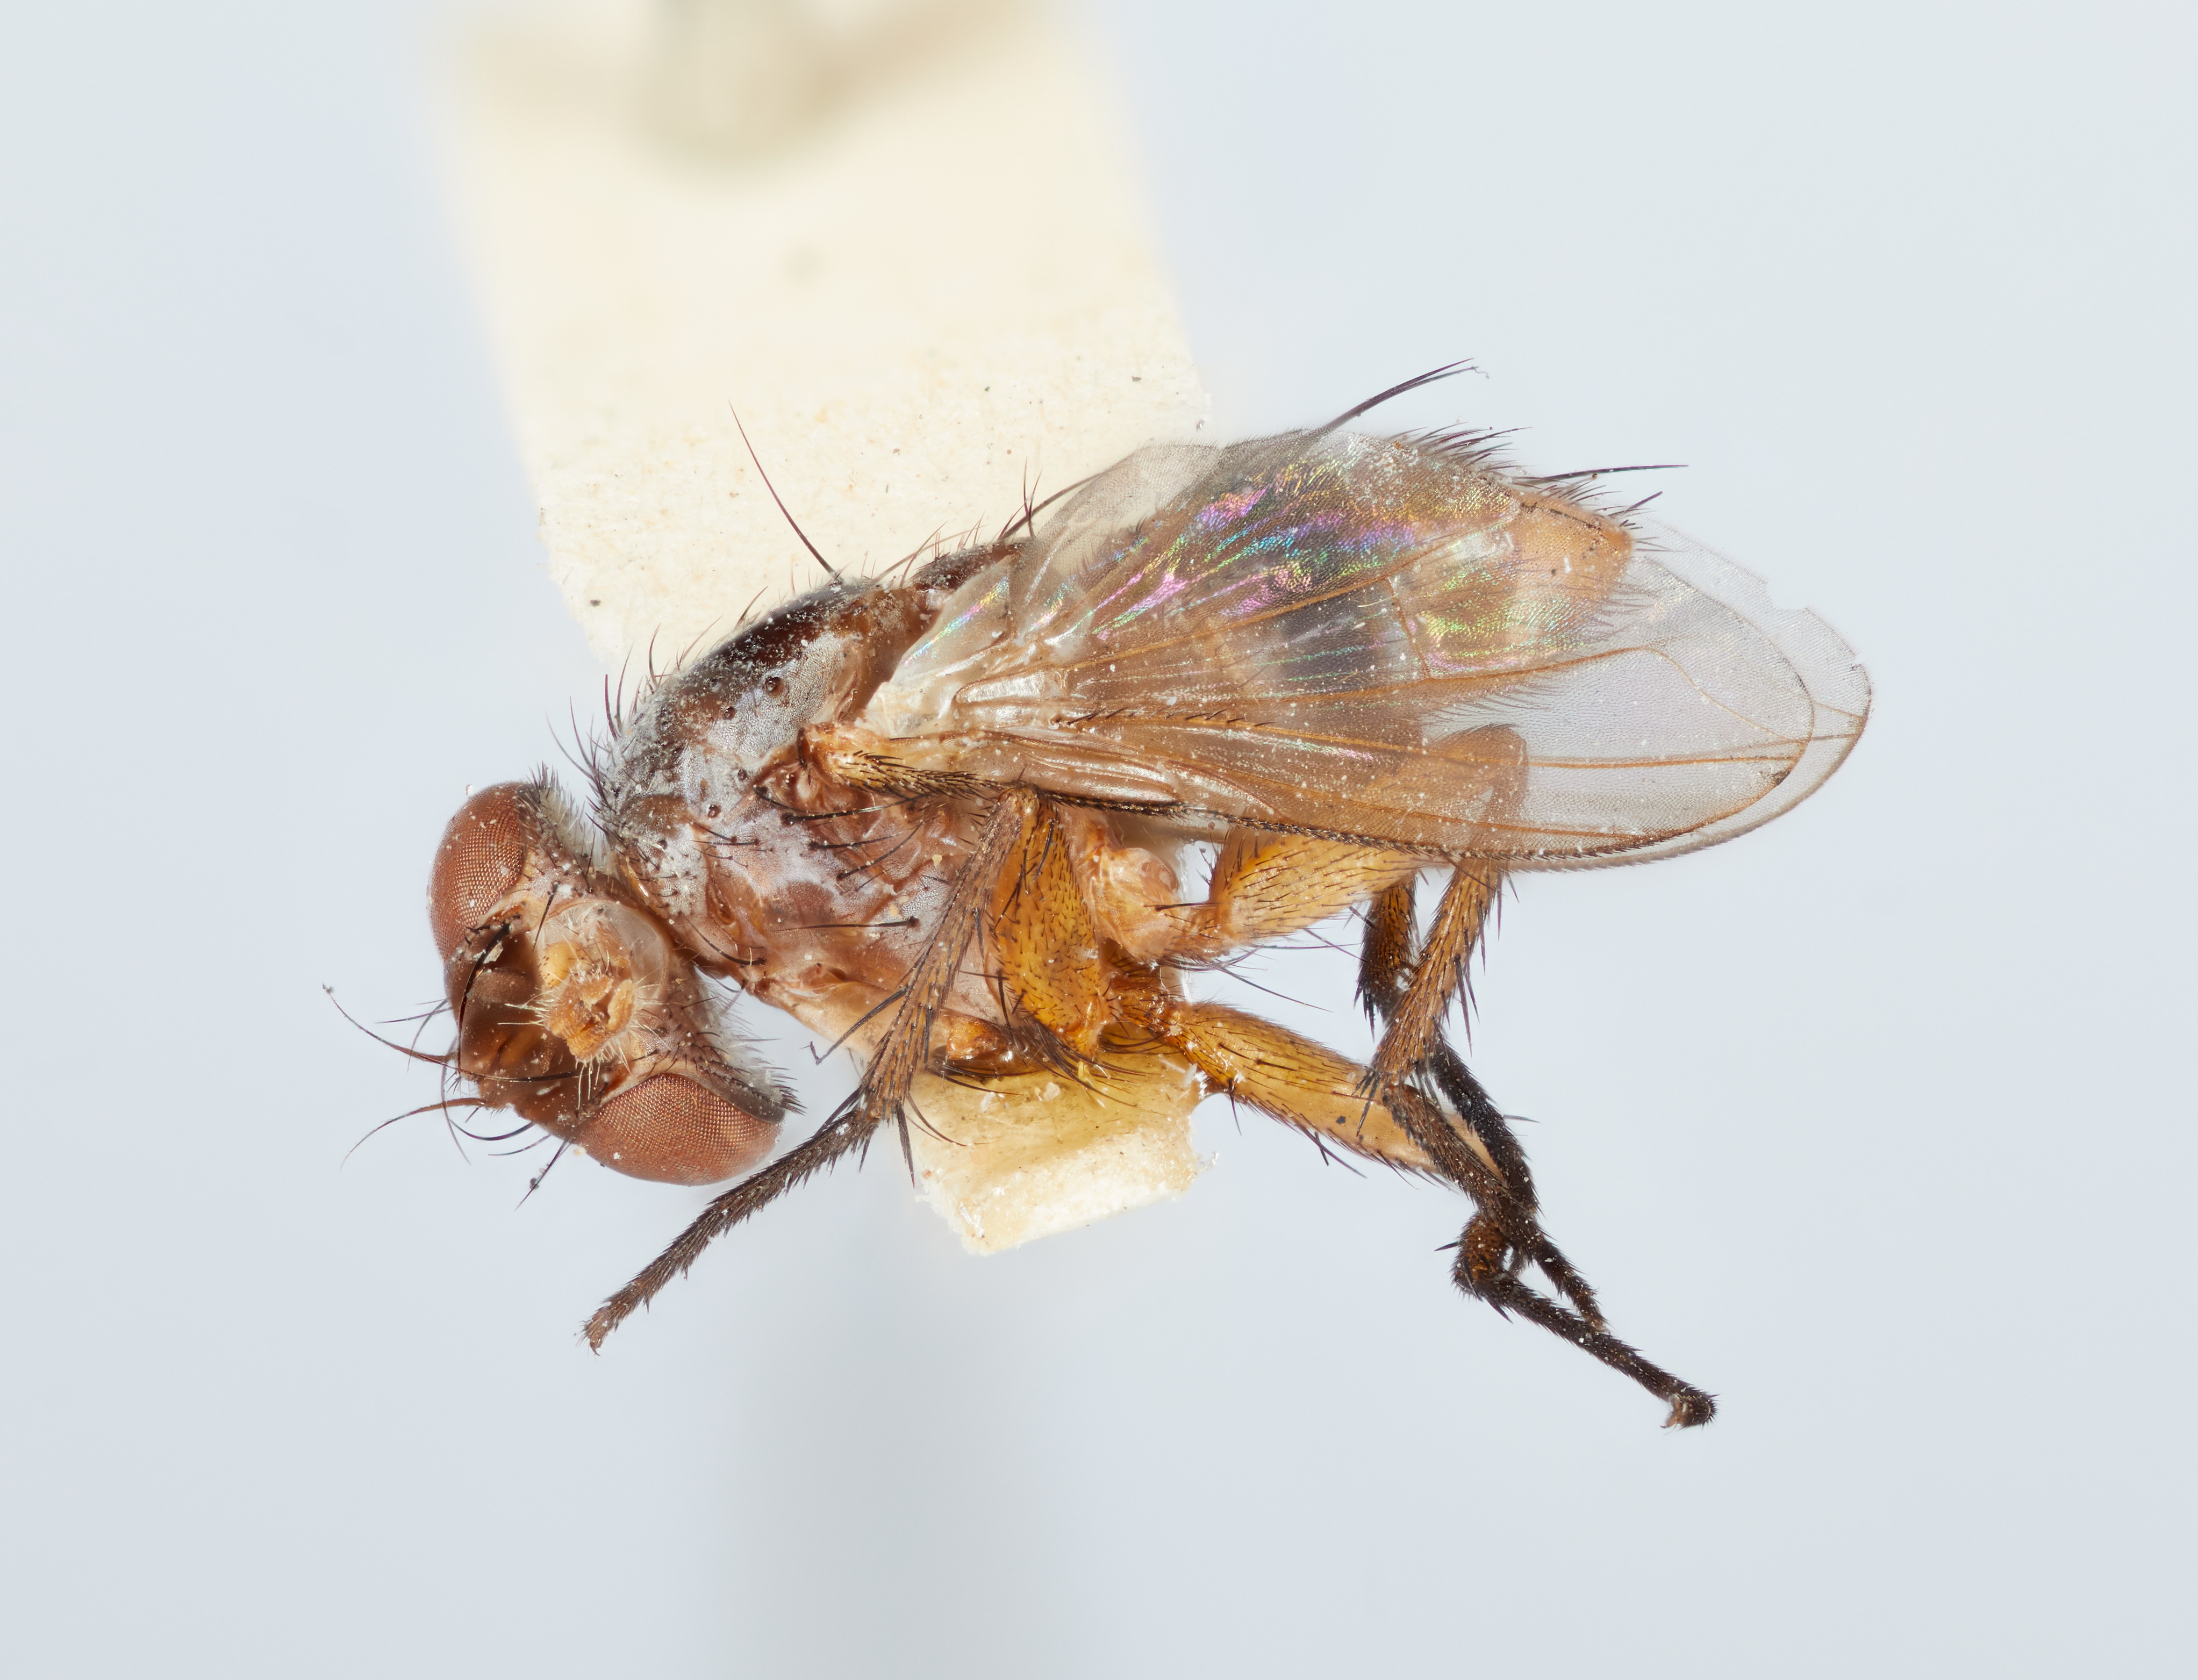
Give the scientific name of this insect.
Hypostena setinervis
